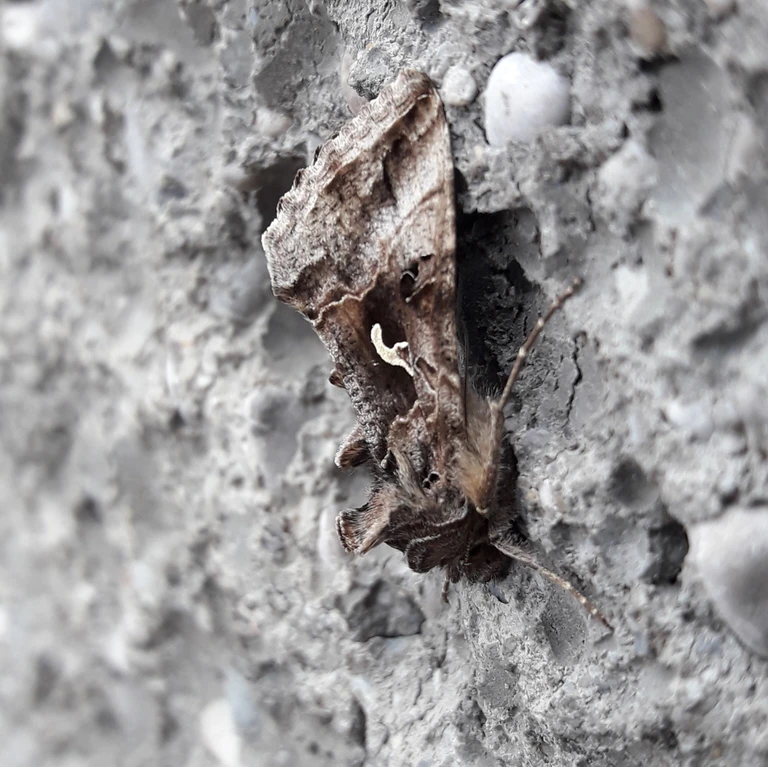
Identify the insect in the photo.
Autographa gamma
